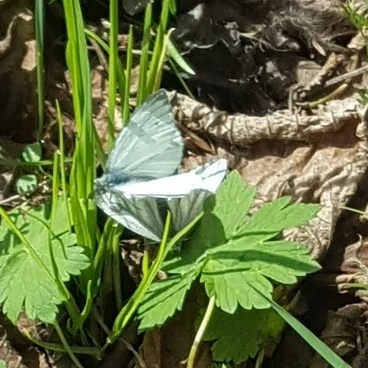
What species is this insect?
Pieris napi
